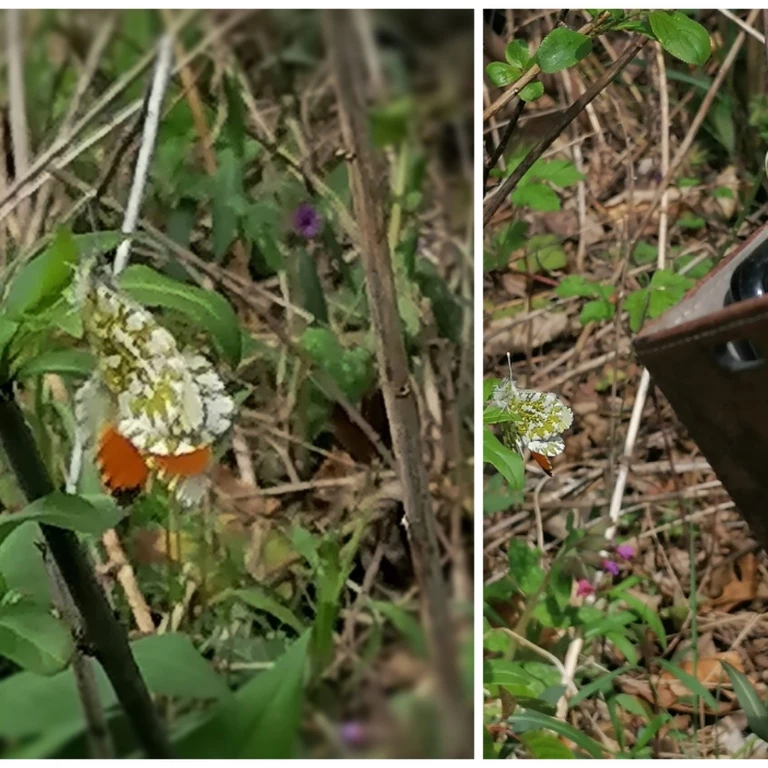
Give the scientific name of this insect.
Anthocharis cardamines
